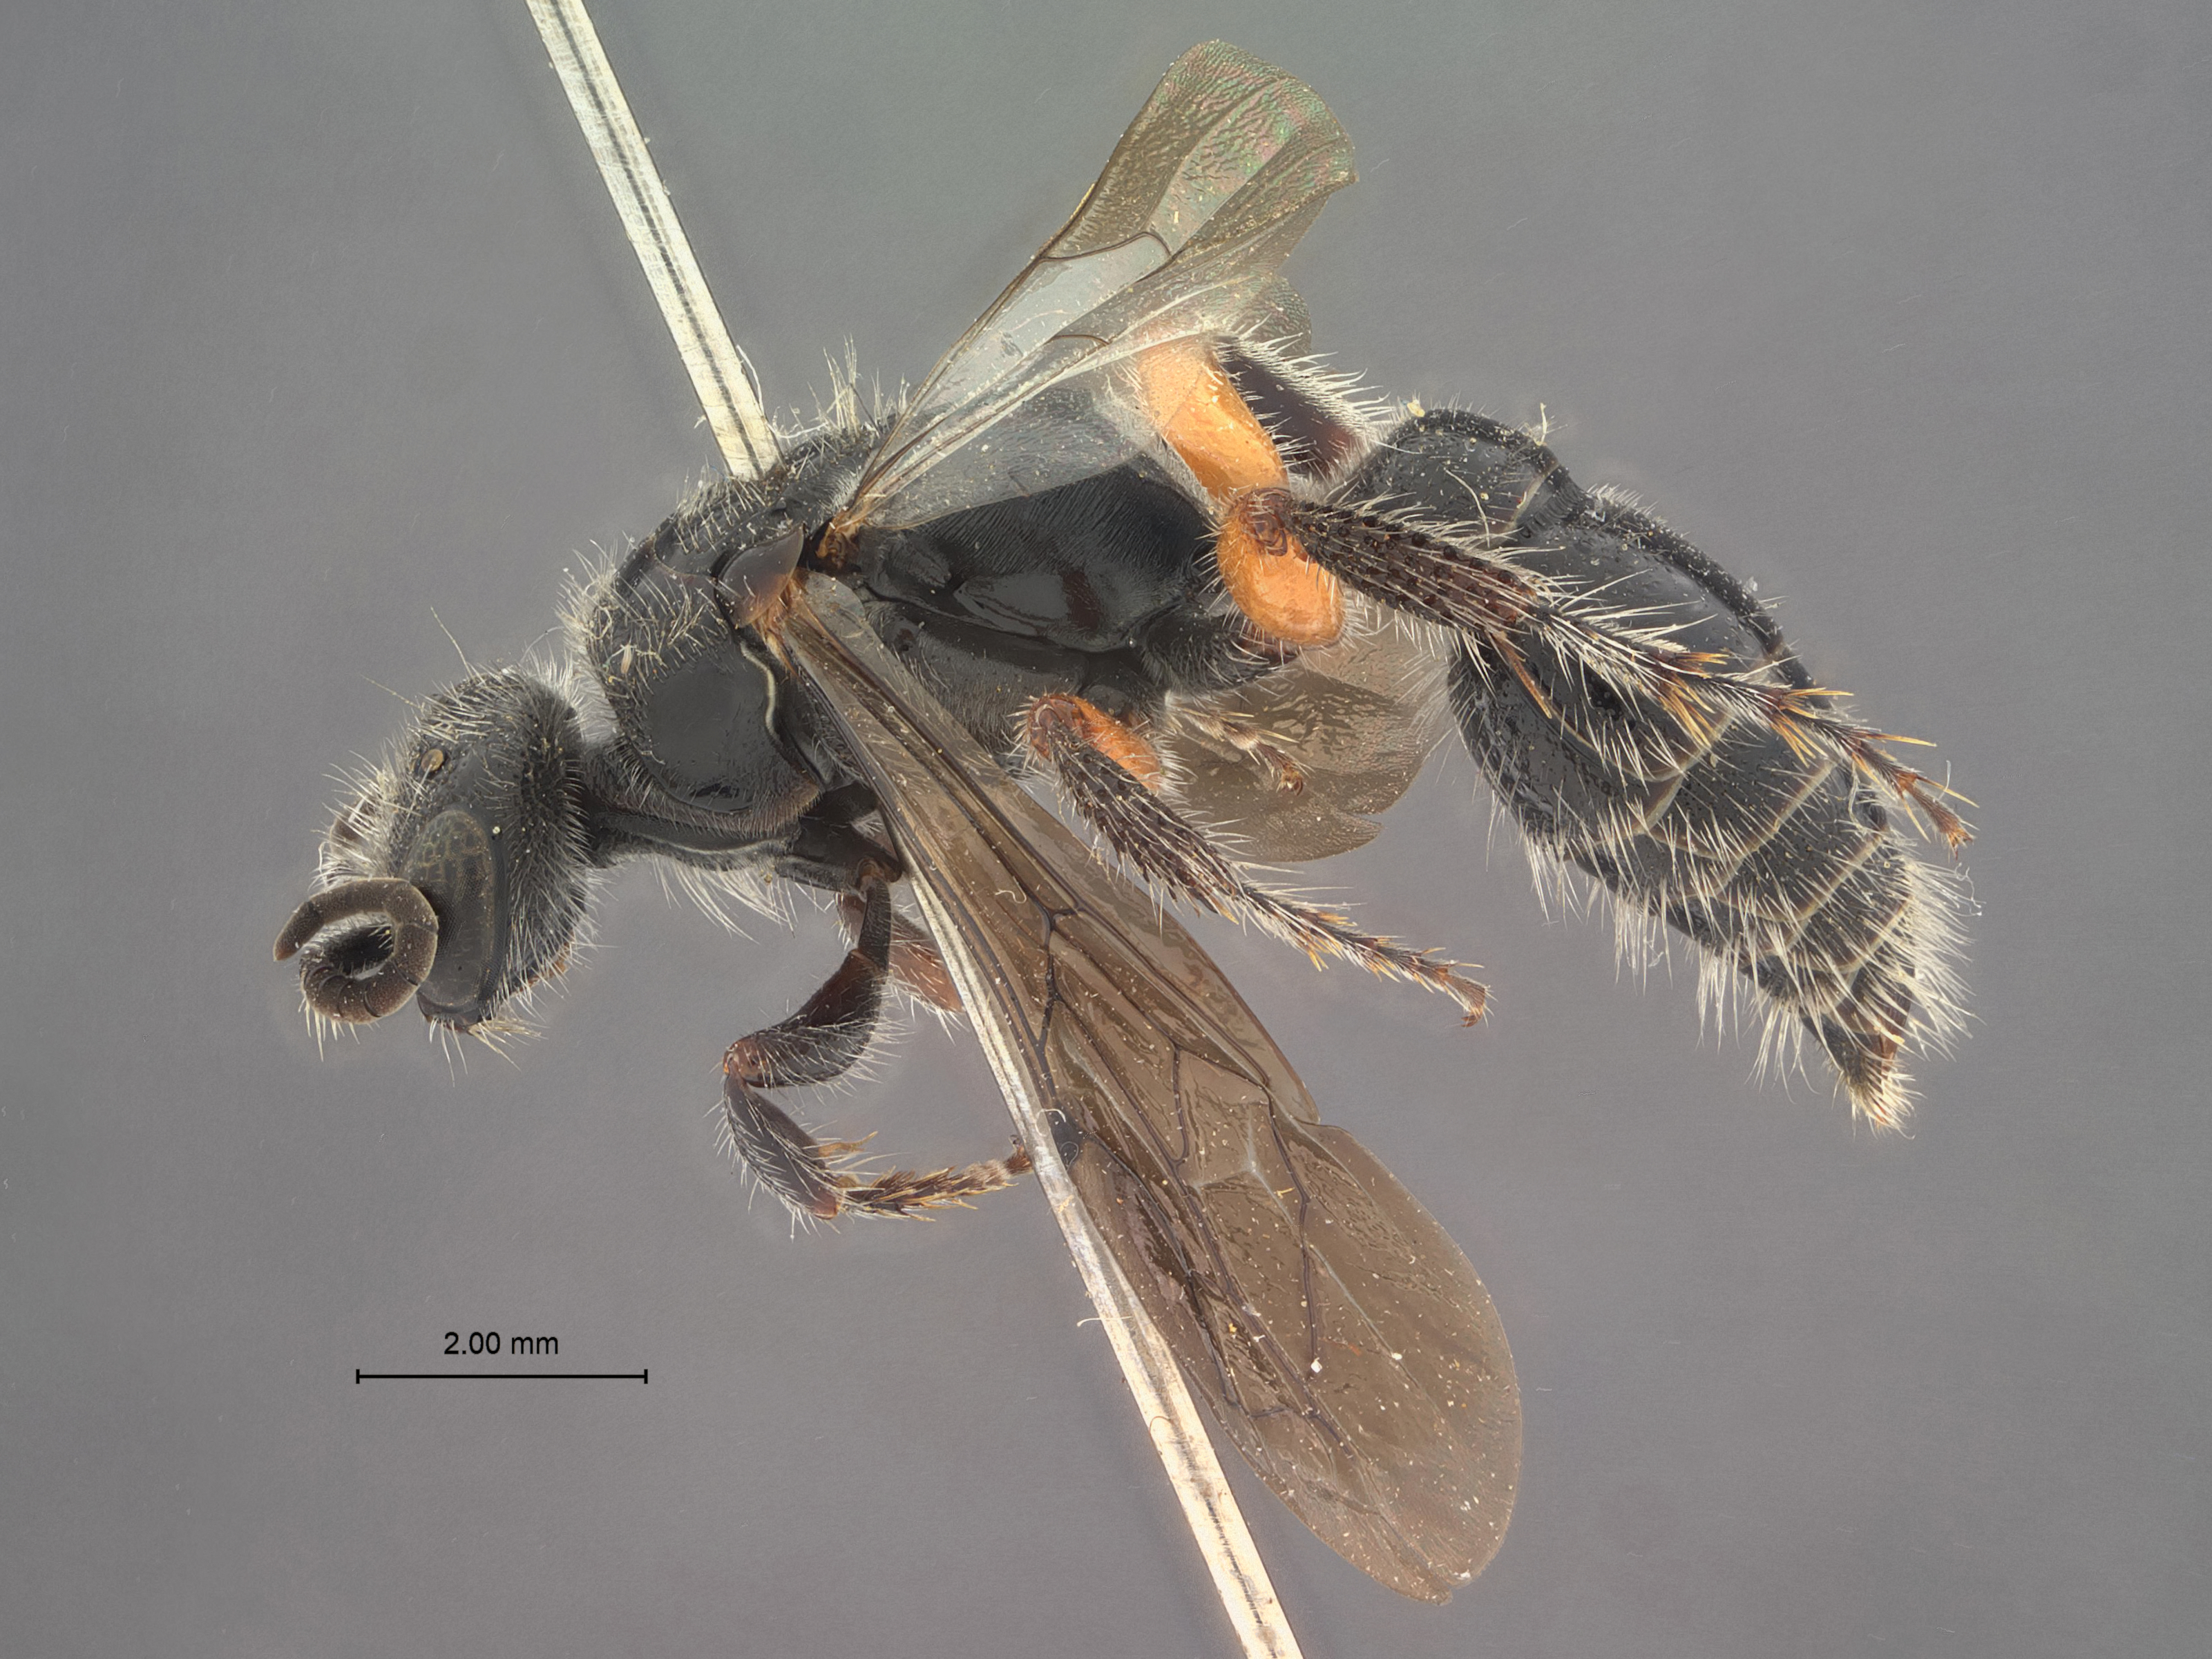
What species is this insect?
Tiphia hirashimai
